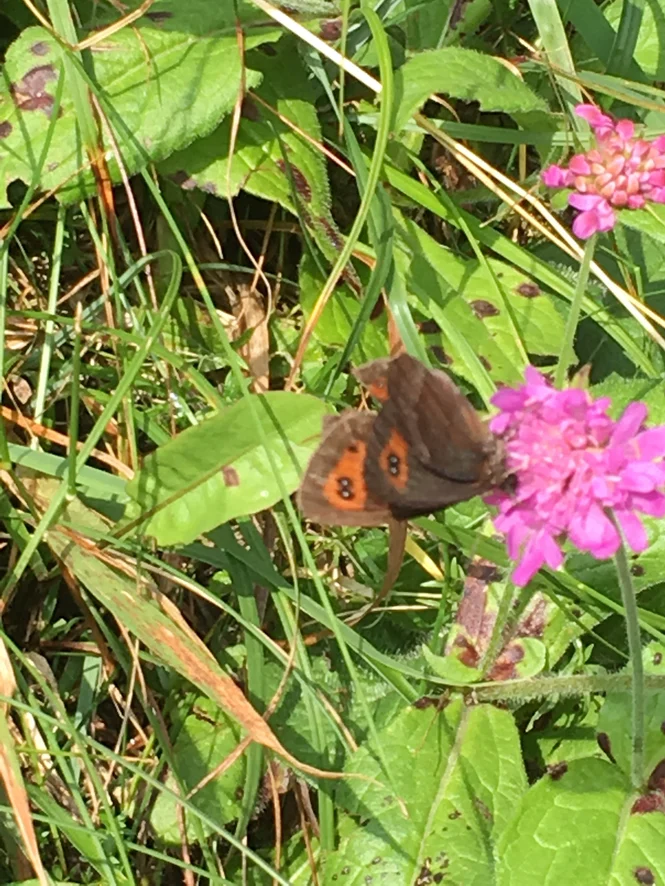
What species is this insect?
Erebia aethiops
